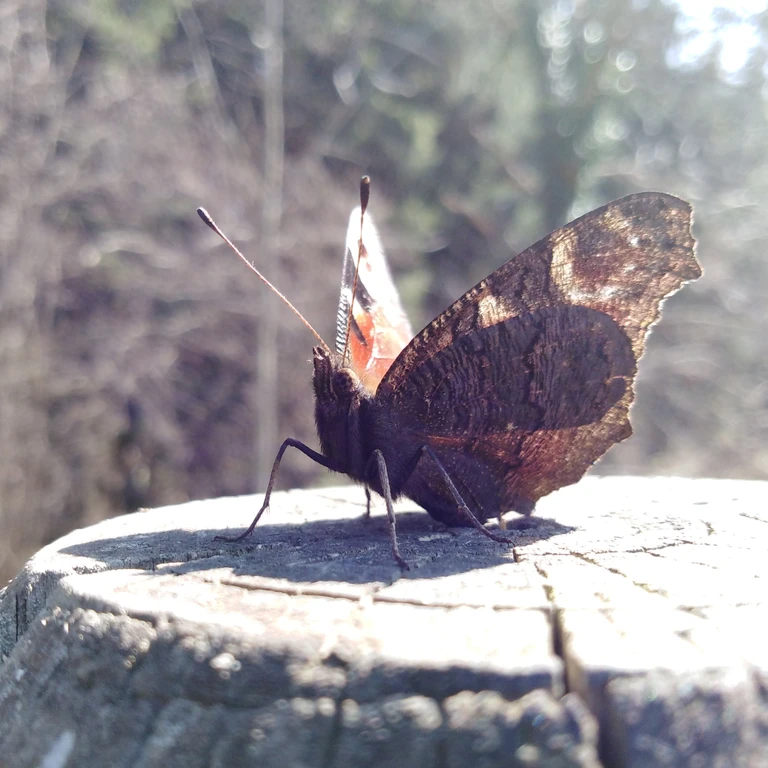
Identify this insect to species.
Aglais io
